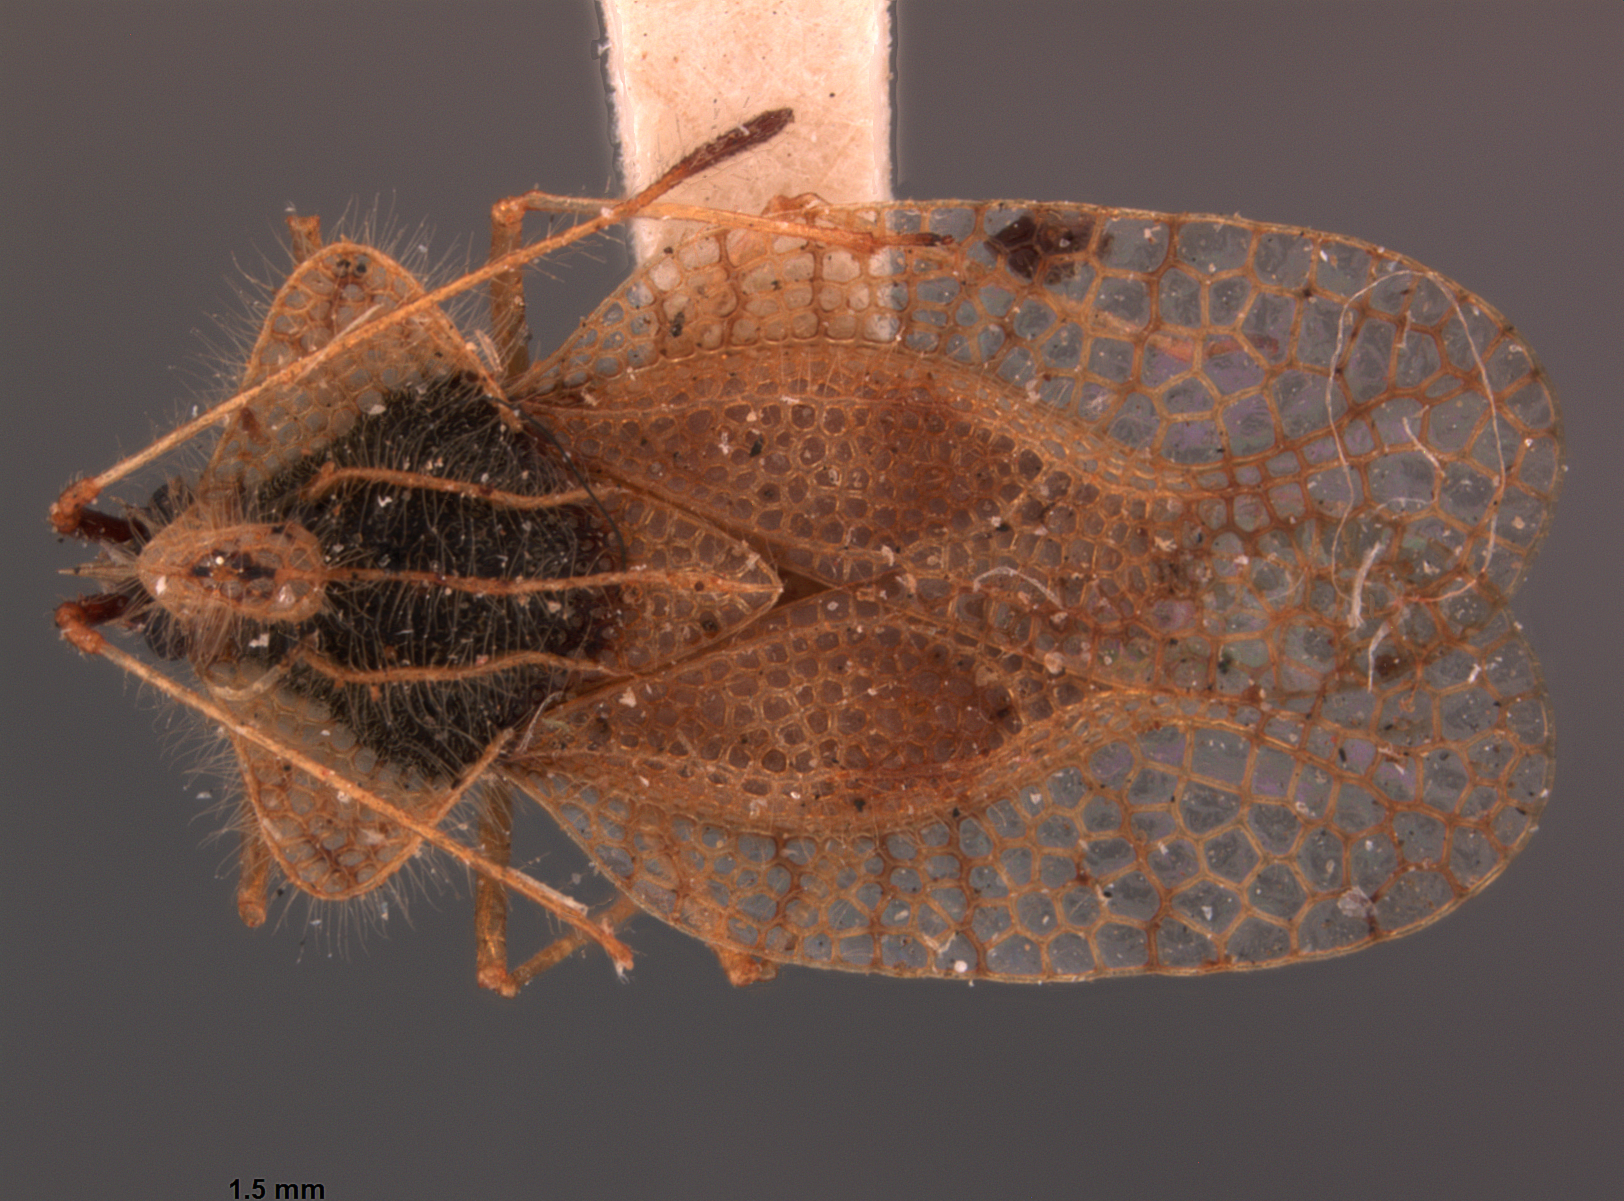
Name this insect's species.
Gargaphia solani
